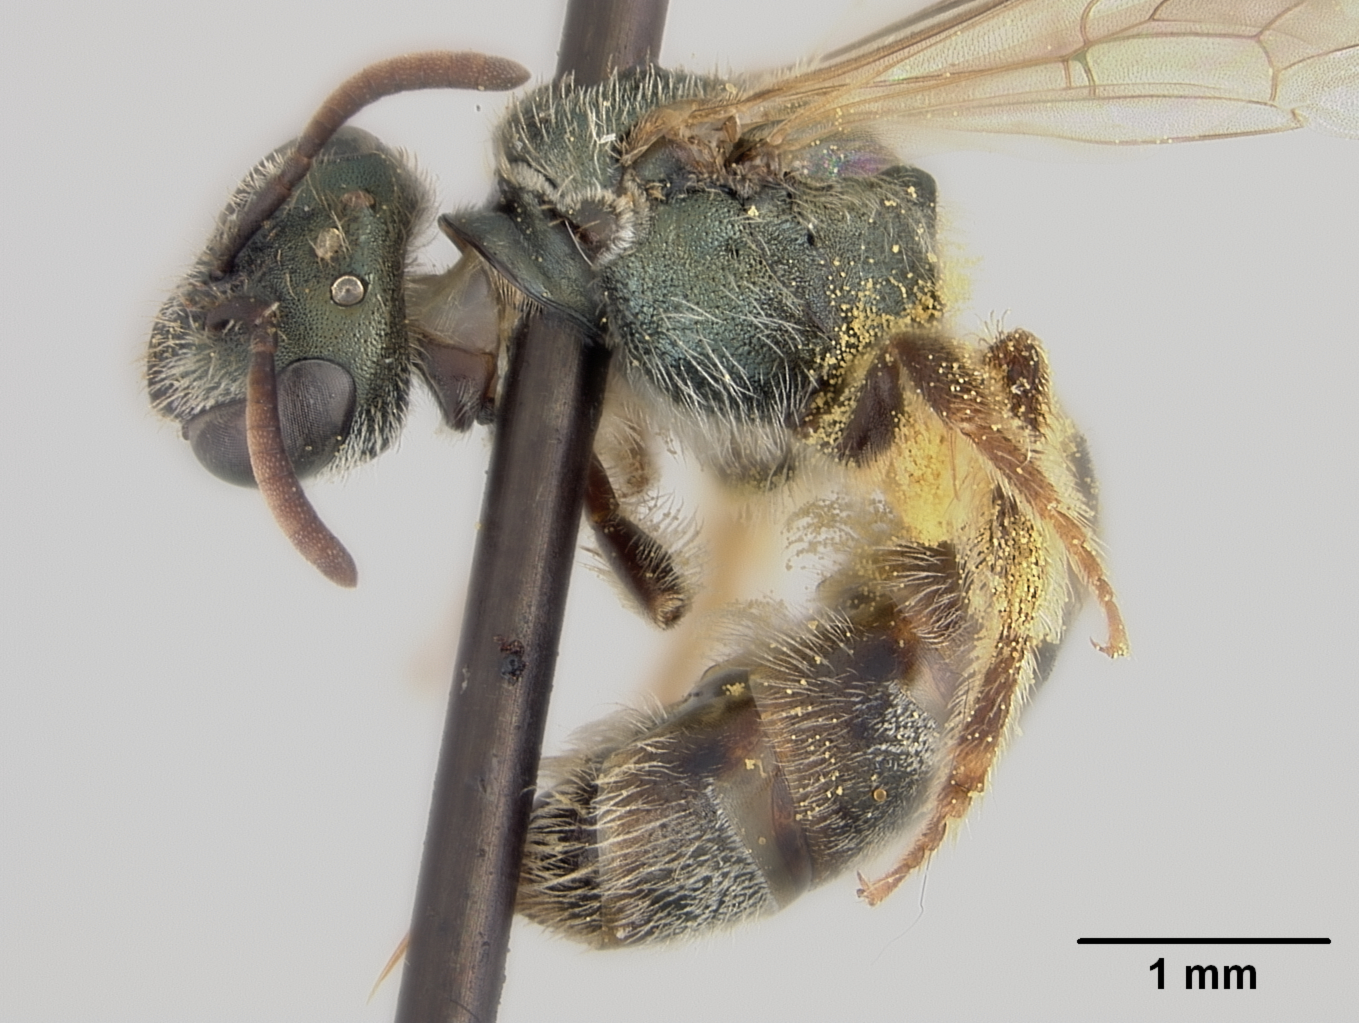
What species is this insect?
Halictus paitensis
